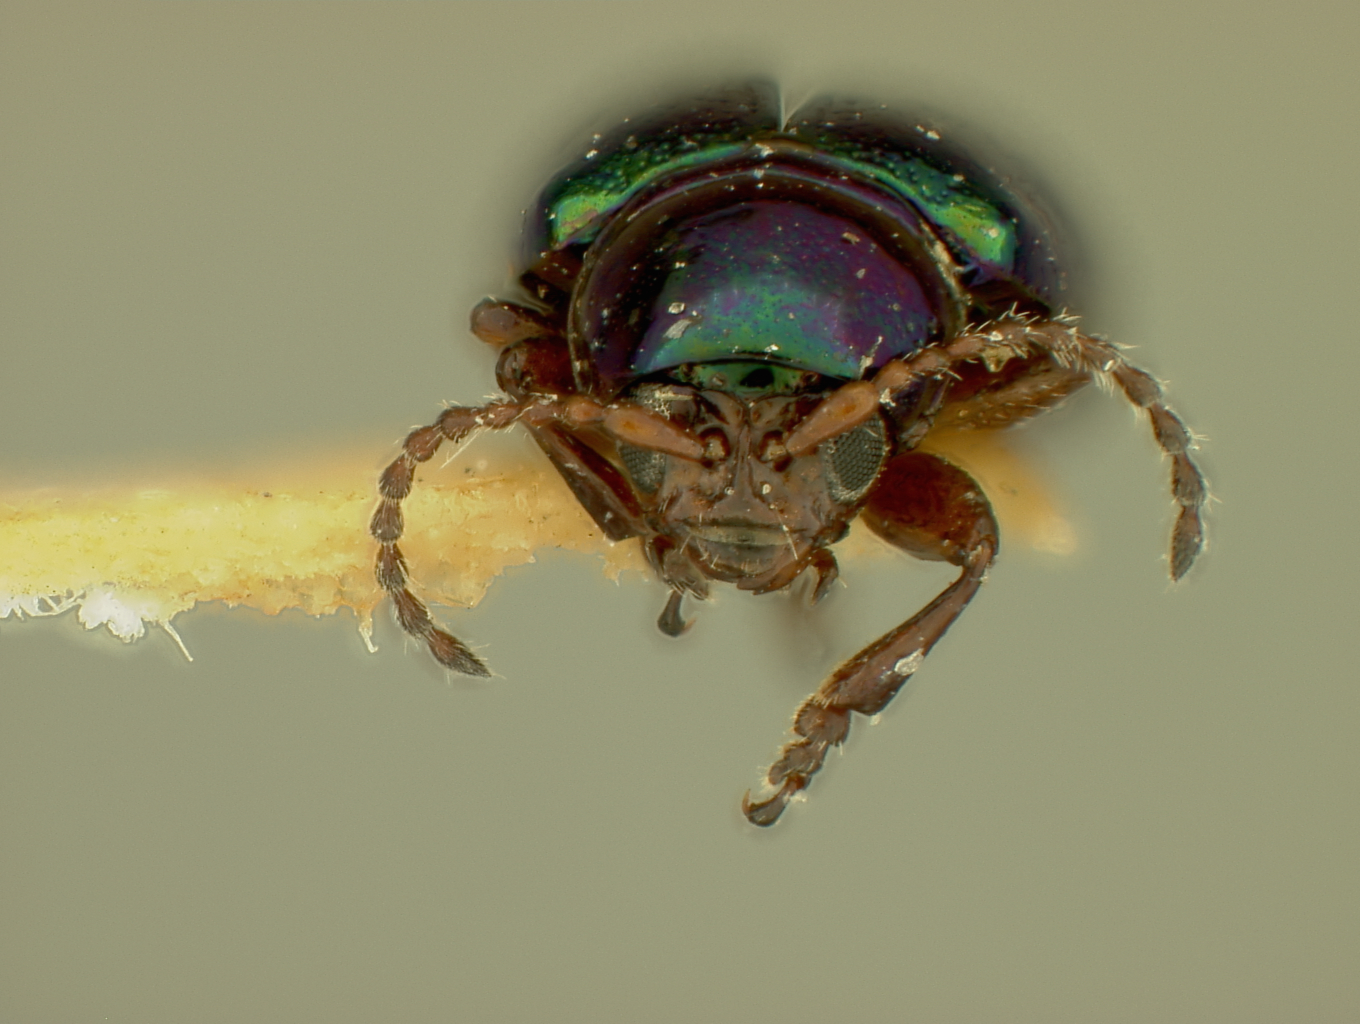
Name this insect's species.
Hermaeophaga maldonadoi
